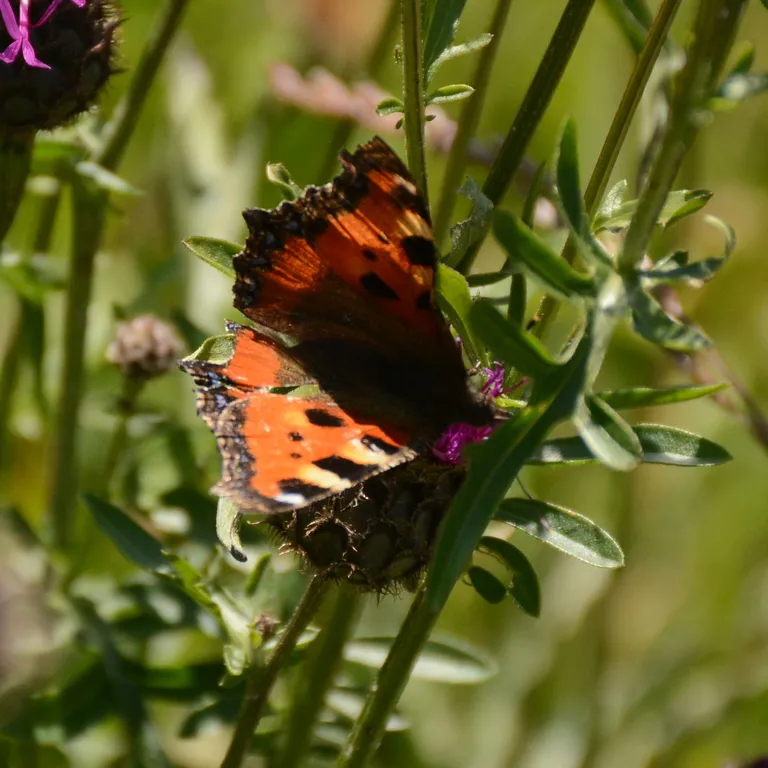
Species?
Aglais urticae
